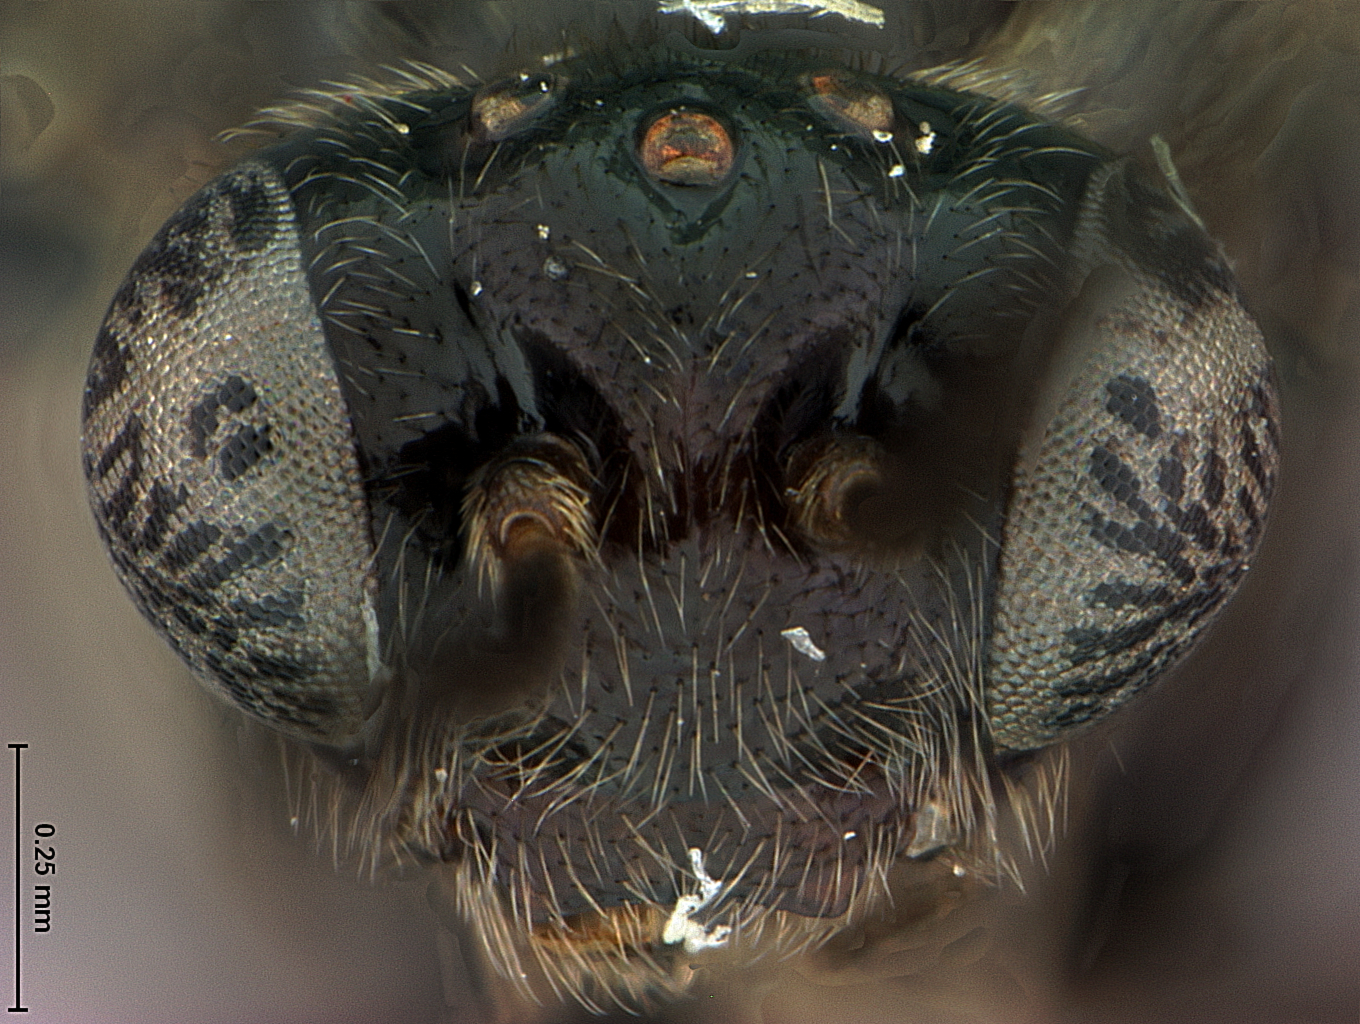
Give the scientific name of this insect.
Atomacera ebena
